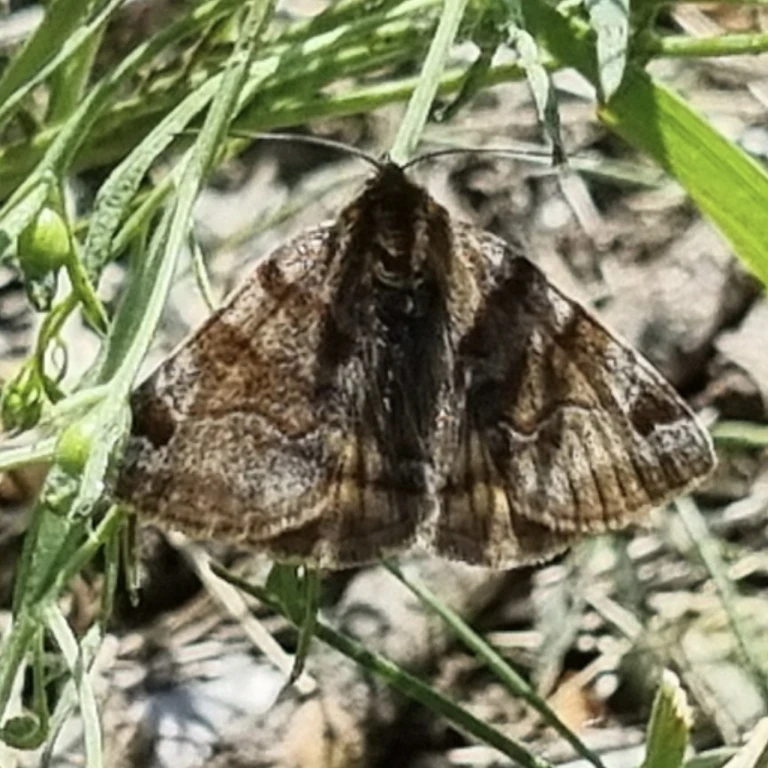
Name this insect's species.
Euclidia glyphica
